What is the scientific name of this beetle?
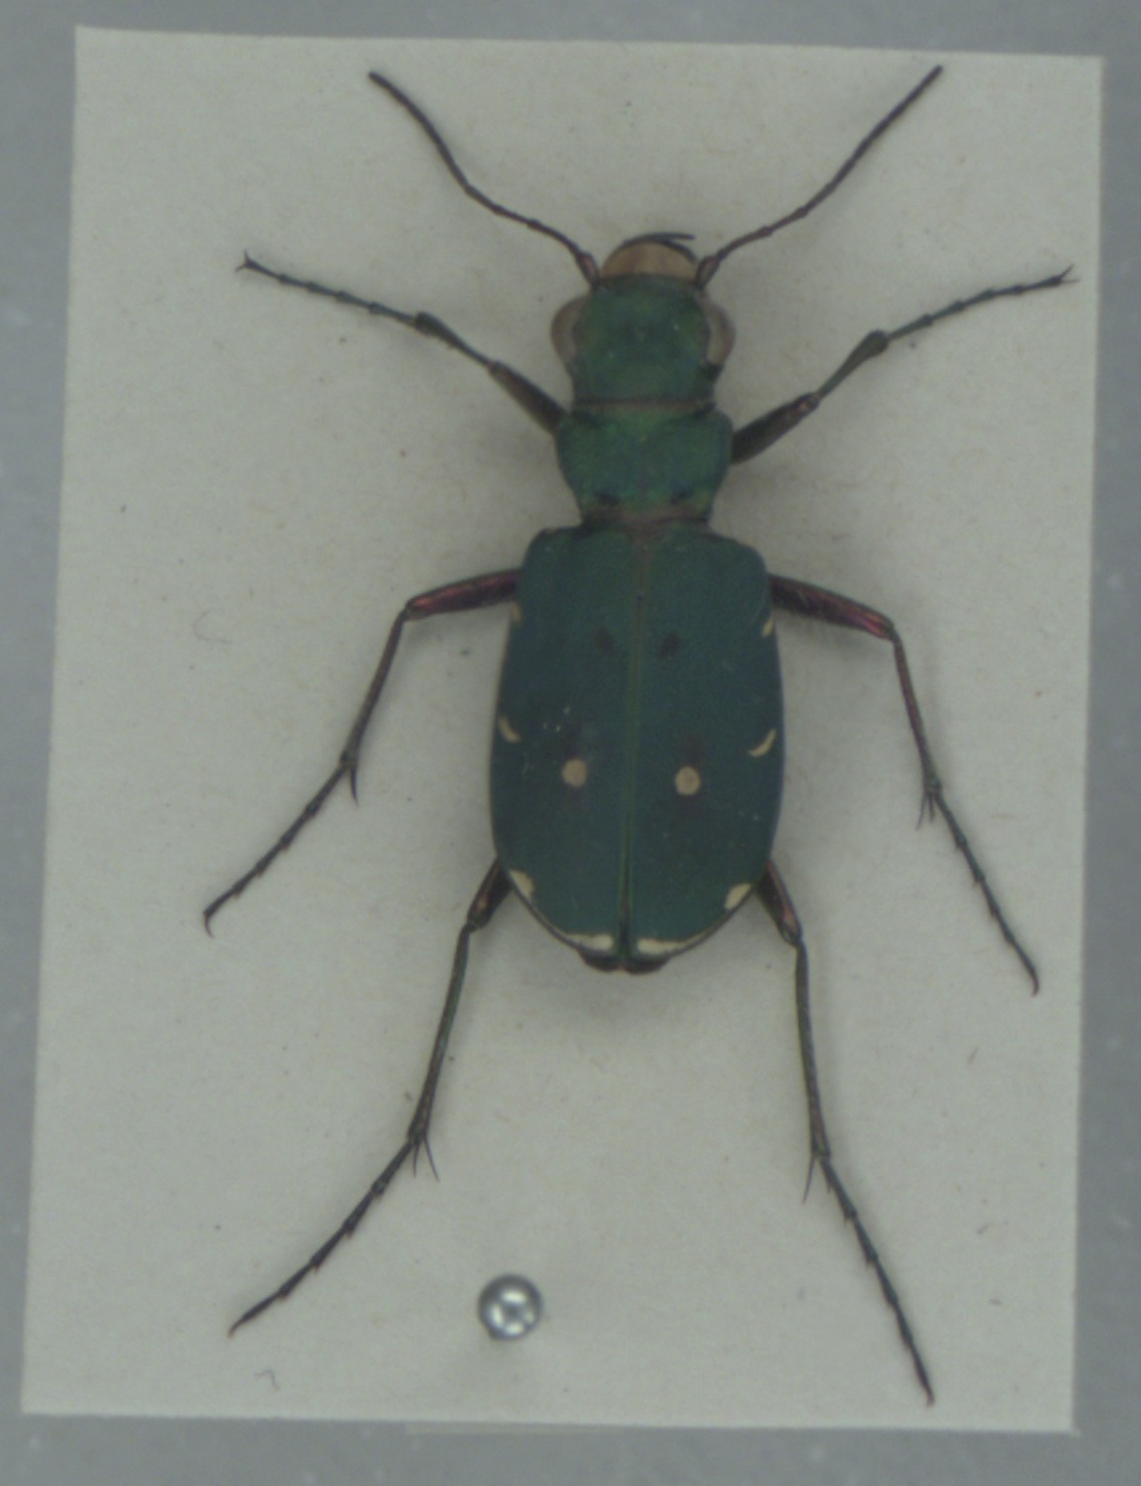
Cicindela campestris
